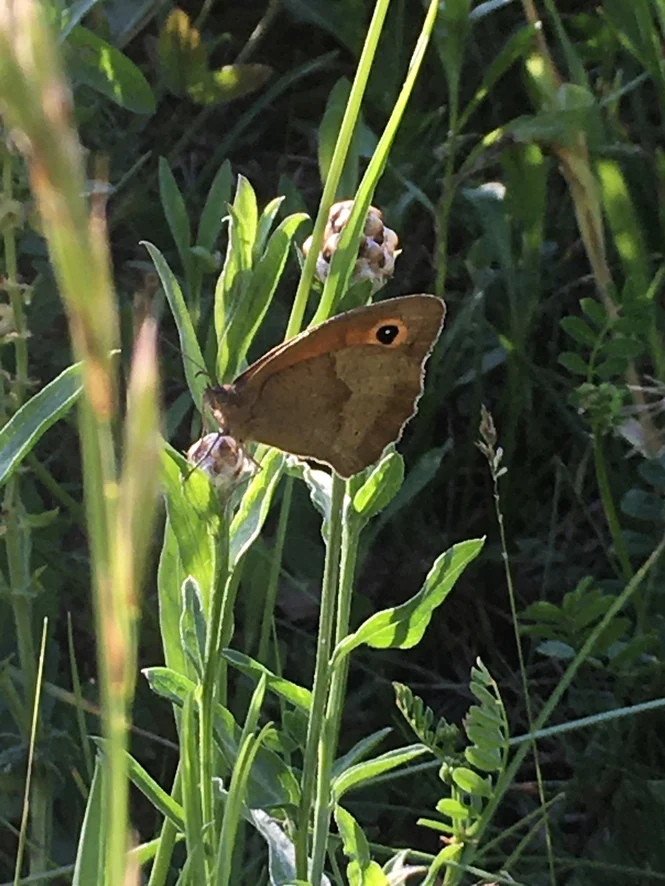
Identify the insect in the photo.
Maniola jurtina
